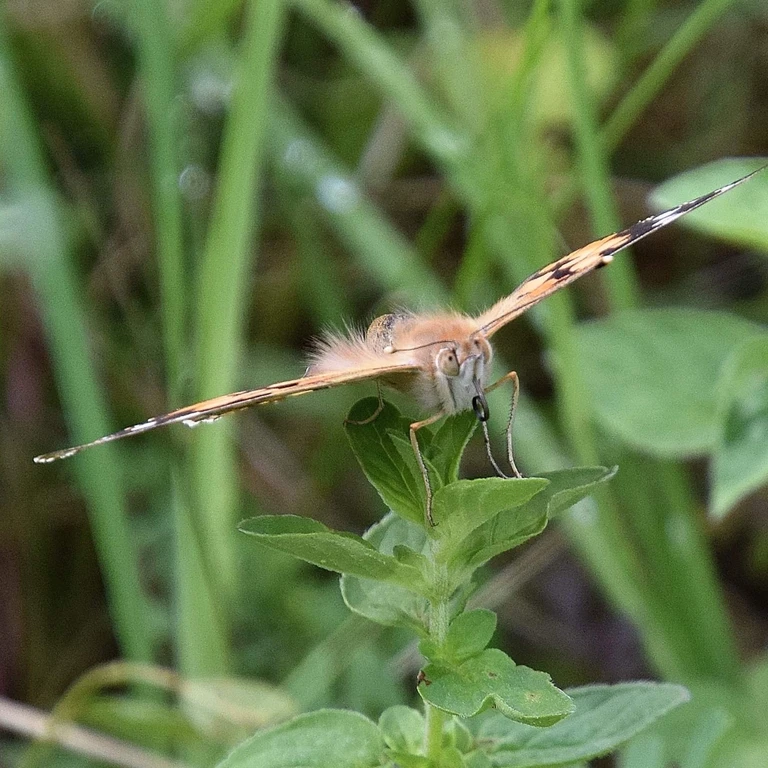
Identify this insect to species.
Vanessa cardui
